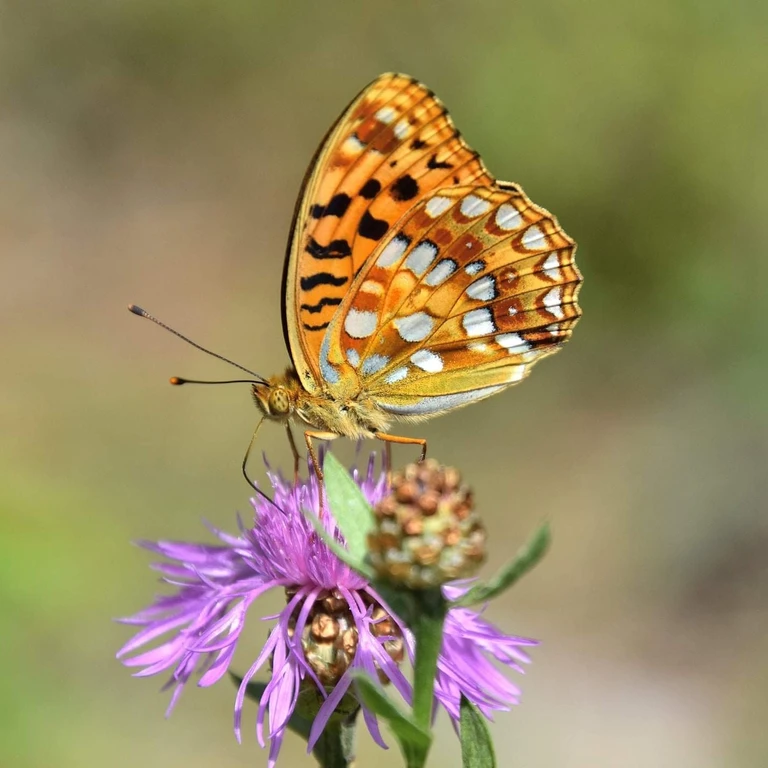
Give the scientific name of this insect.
Fabriciana adippe
